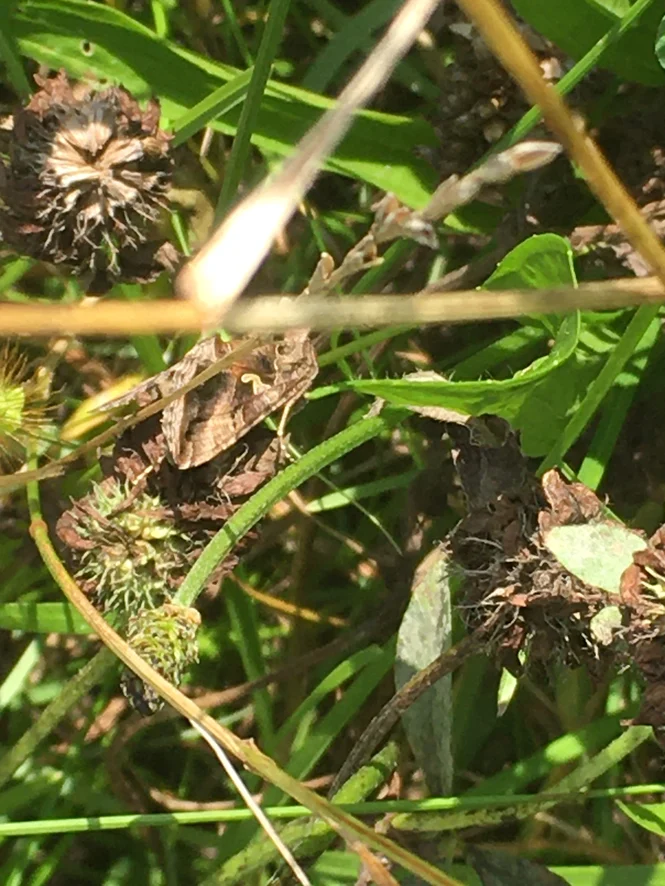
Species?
Autographa gamma
